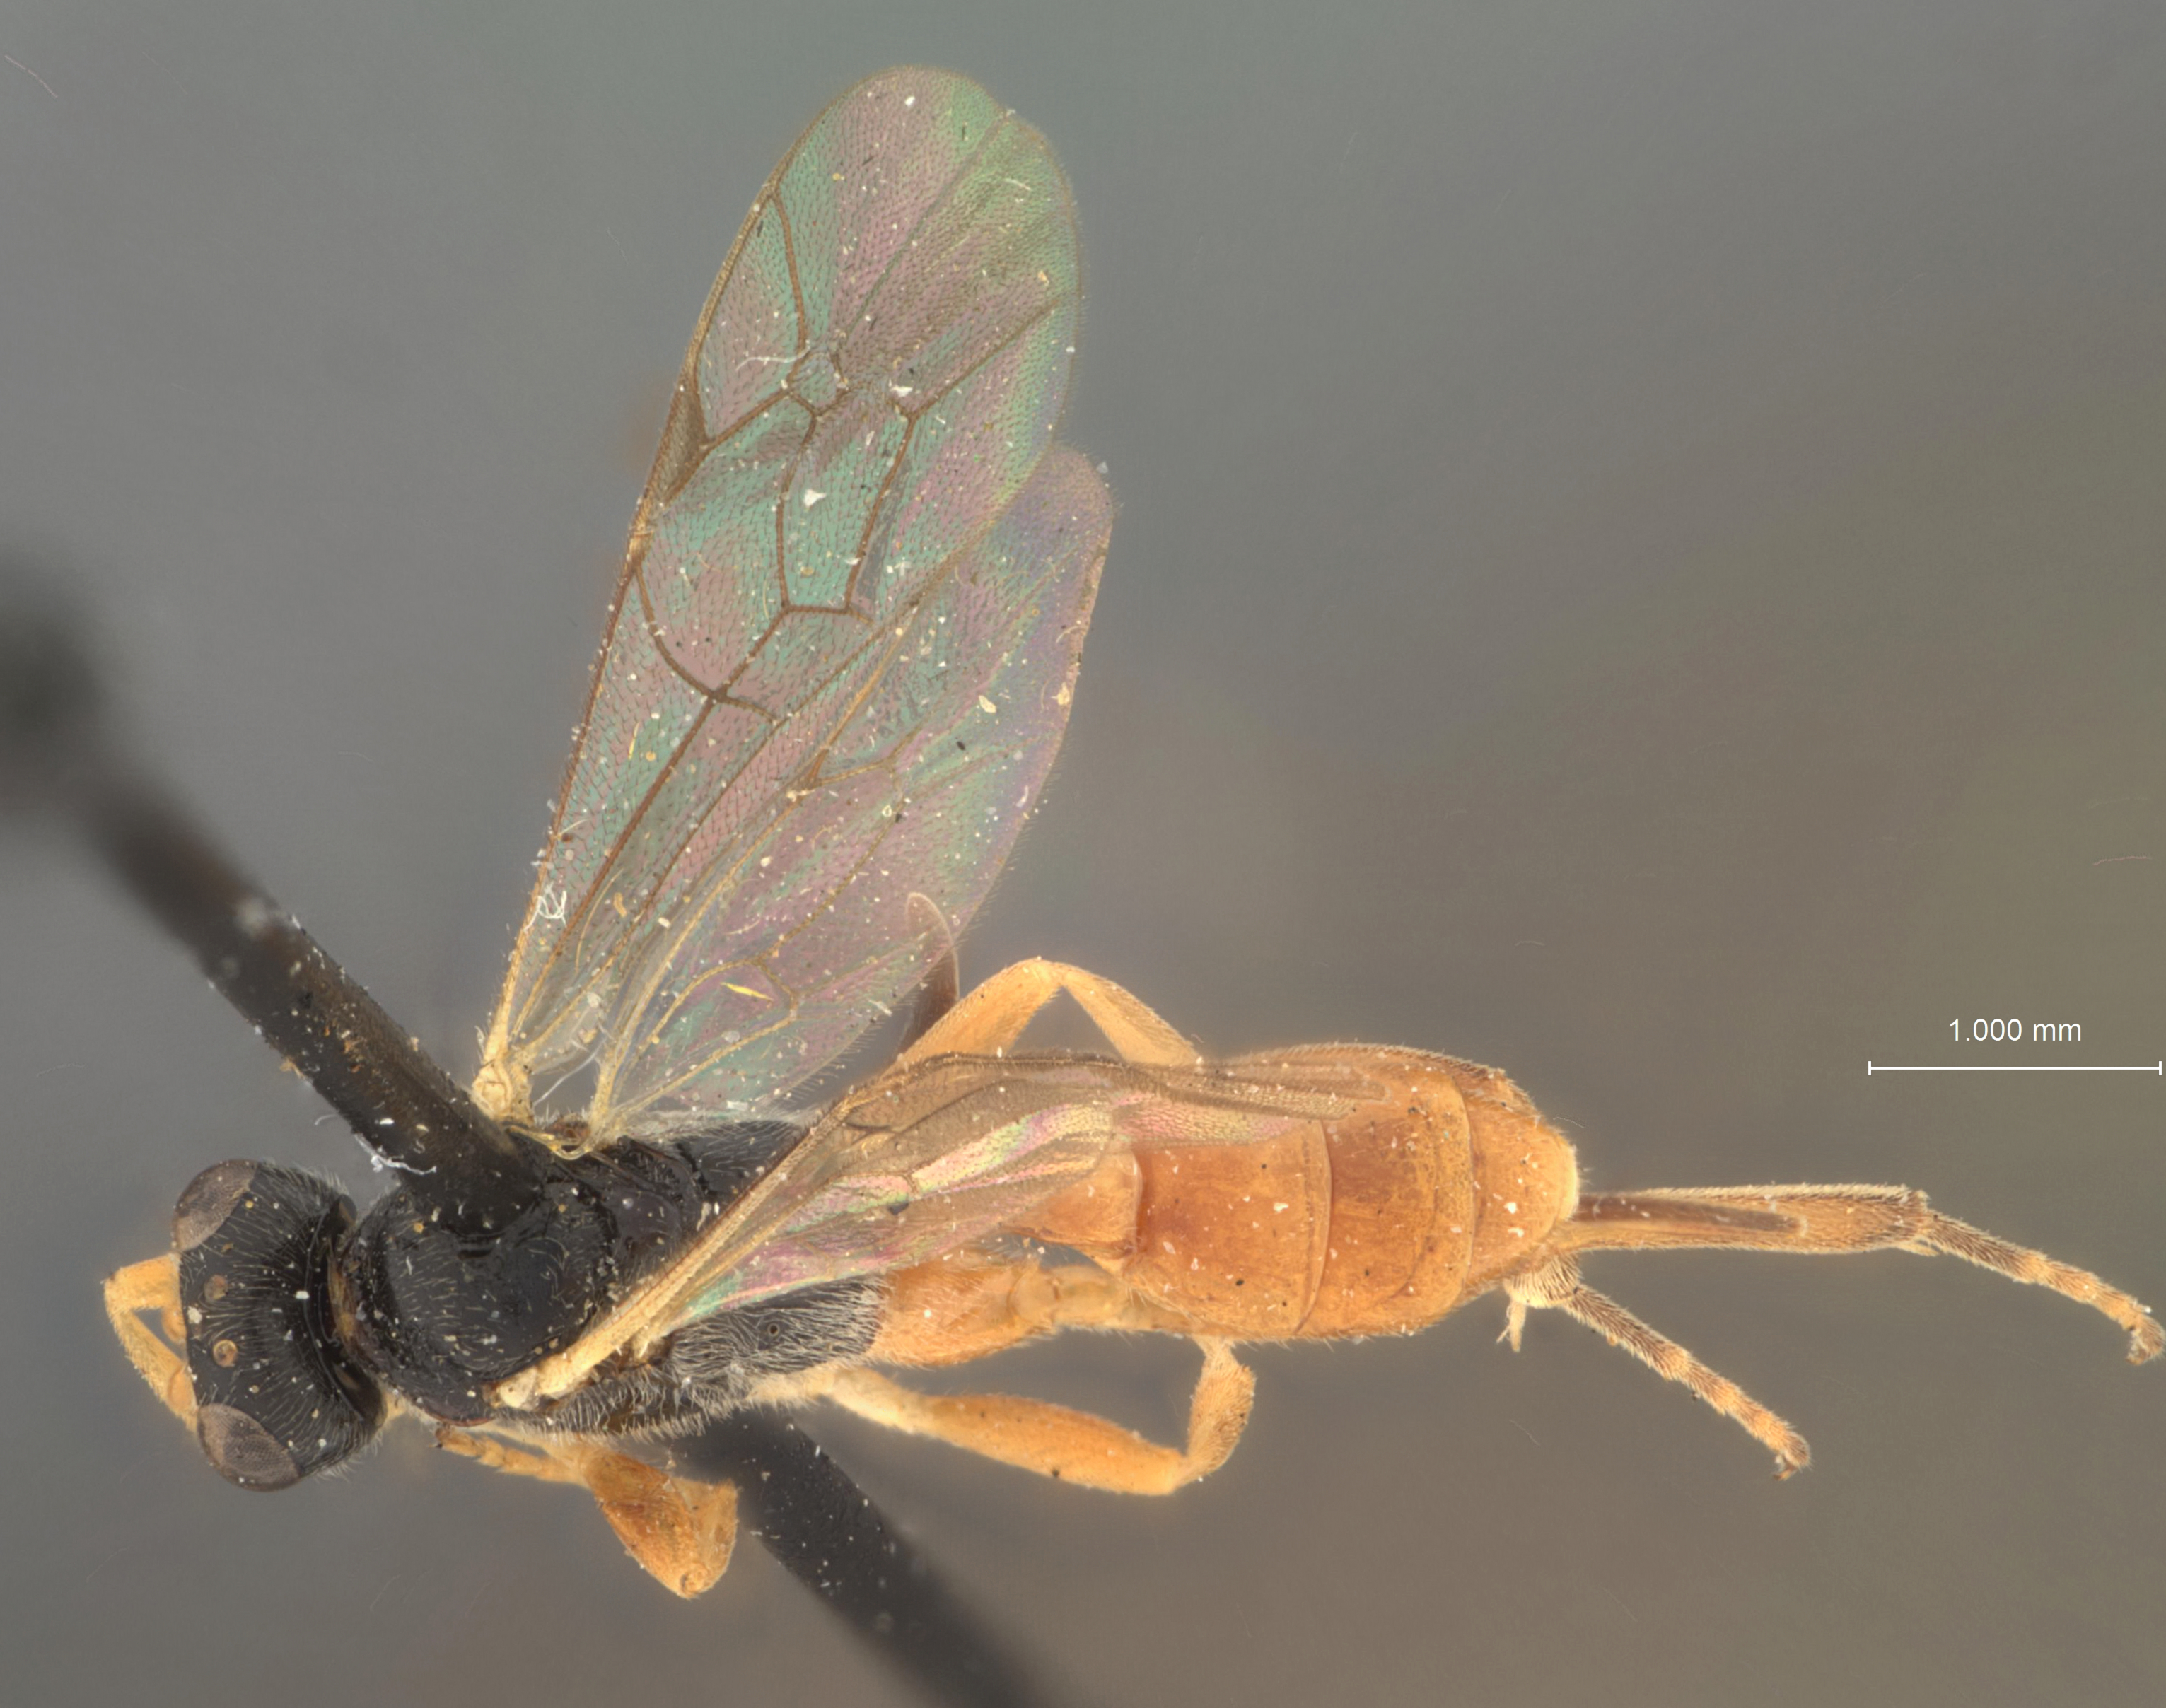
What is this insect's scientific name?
Aptesis scabra
